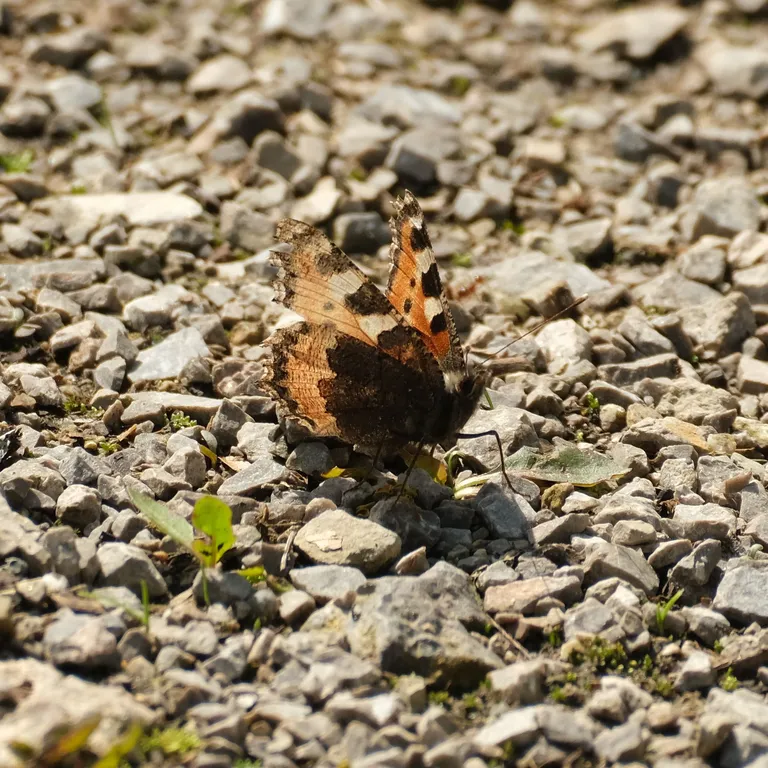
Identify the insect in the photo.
Aglais urticae
